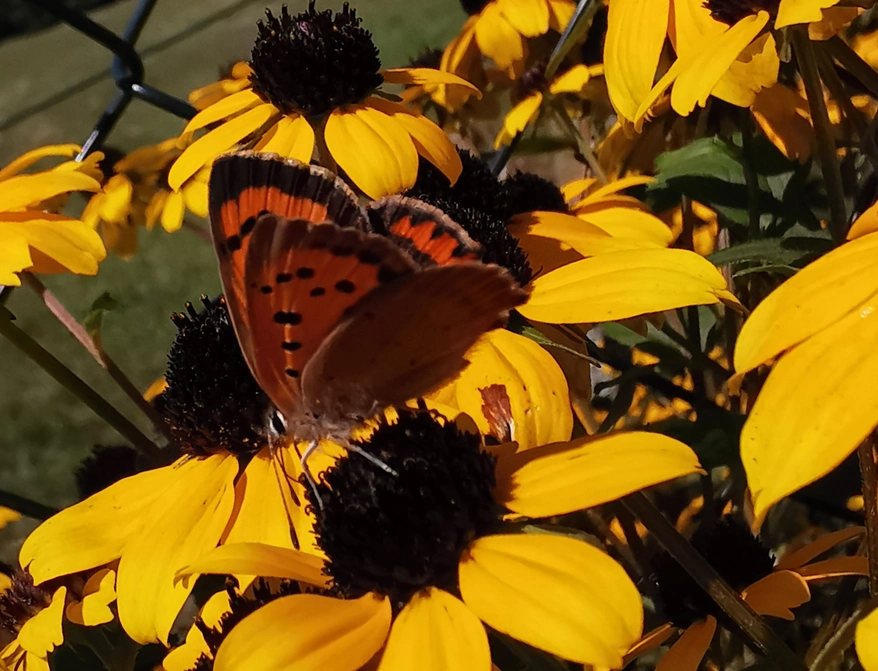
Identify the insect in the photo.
Lycaena phlaeas
